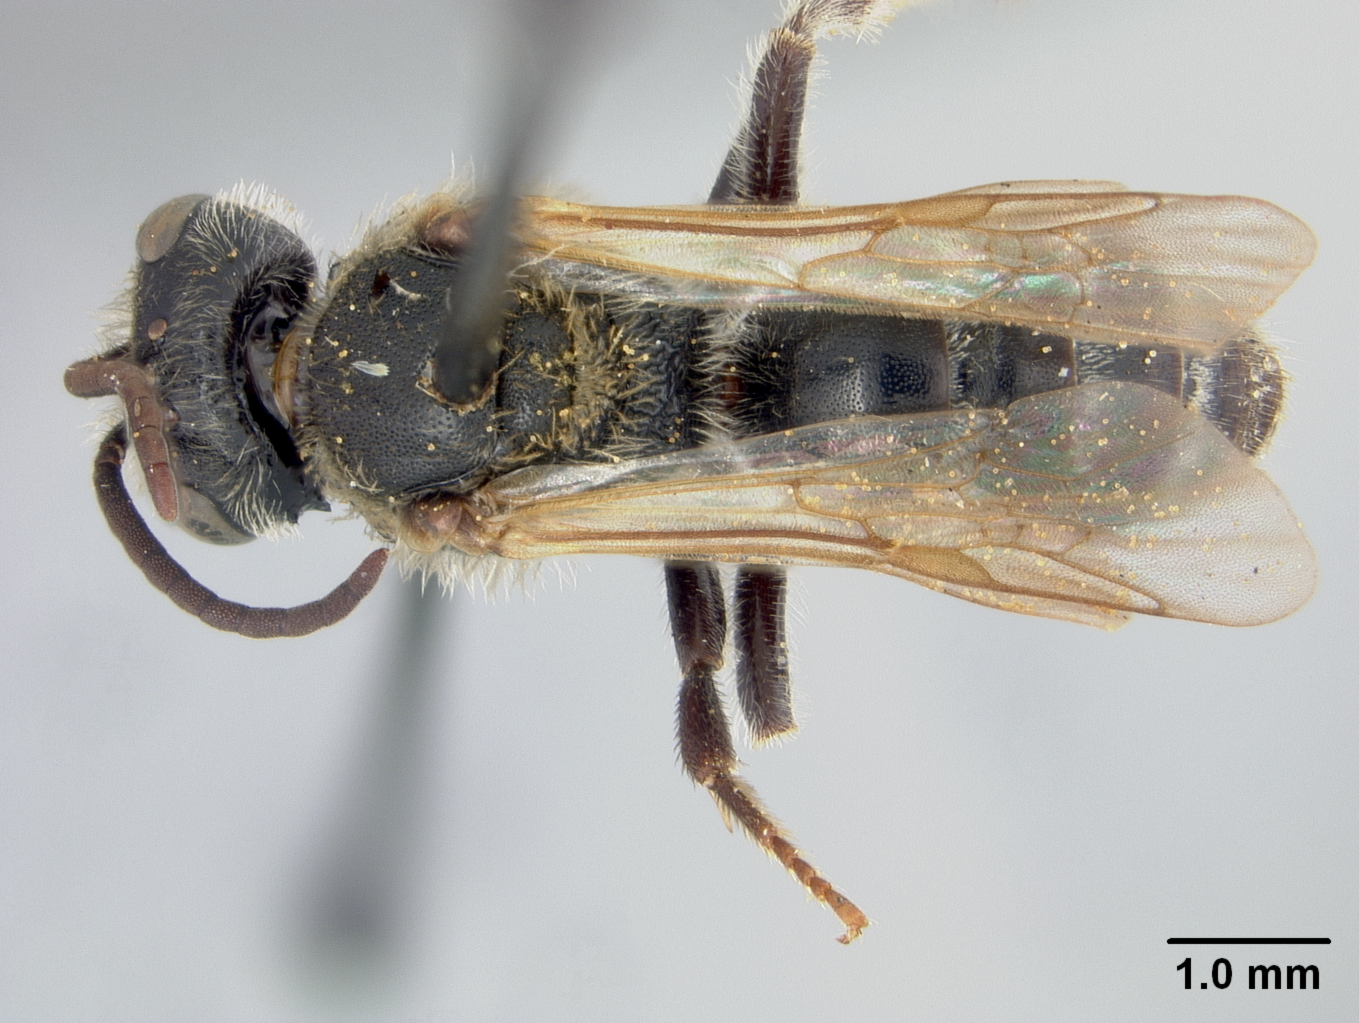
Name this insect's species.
Halictus lutzenkoi
